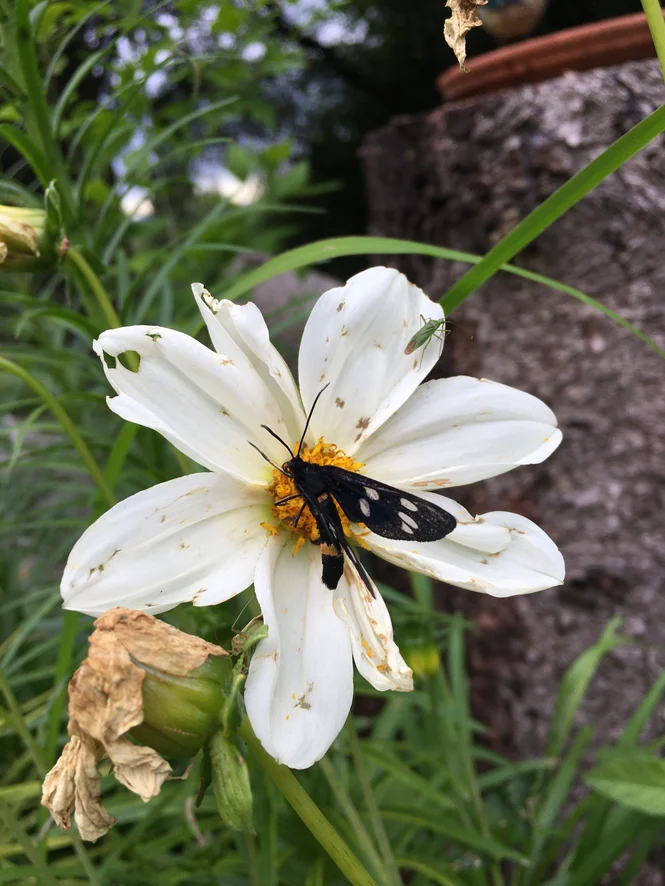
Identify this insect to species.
Amata phegea
